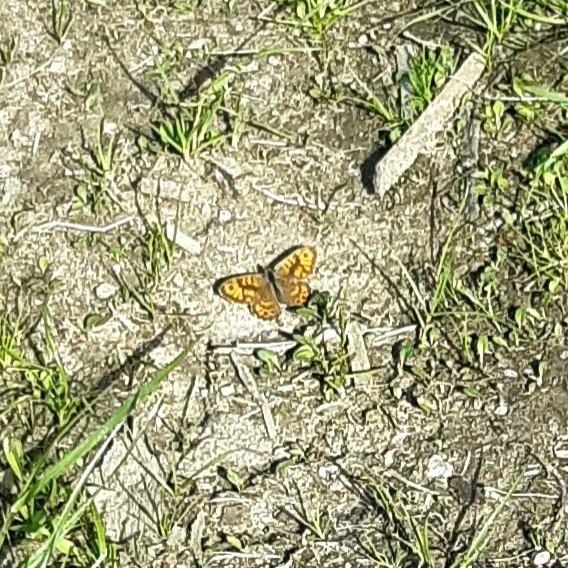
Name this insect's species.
Lasiommata megera (also Pararge megera)
